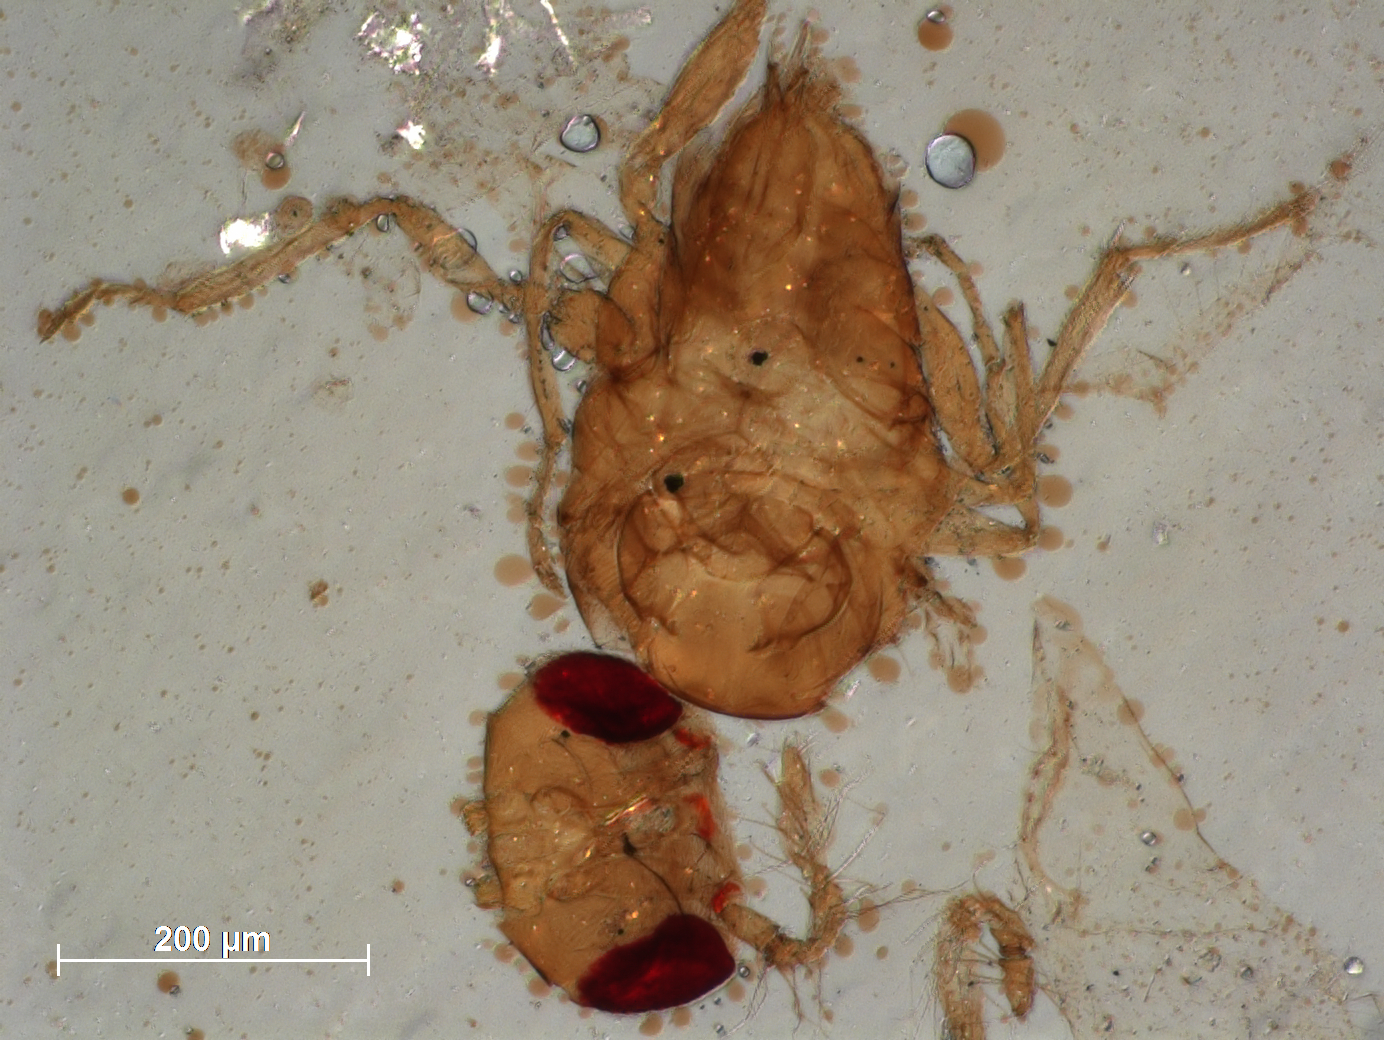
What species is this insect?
Trichogramma japonicum
